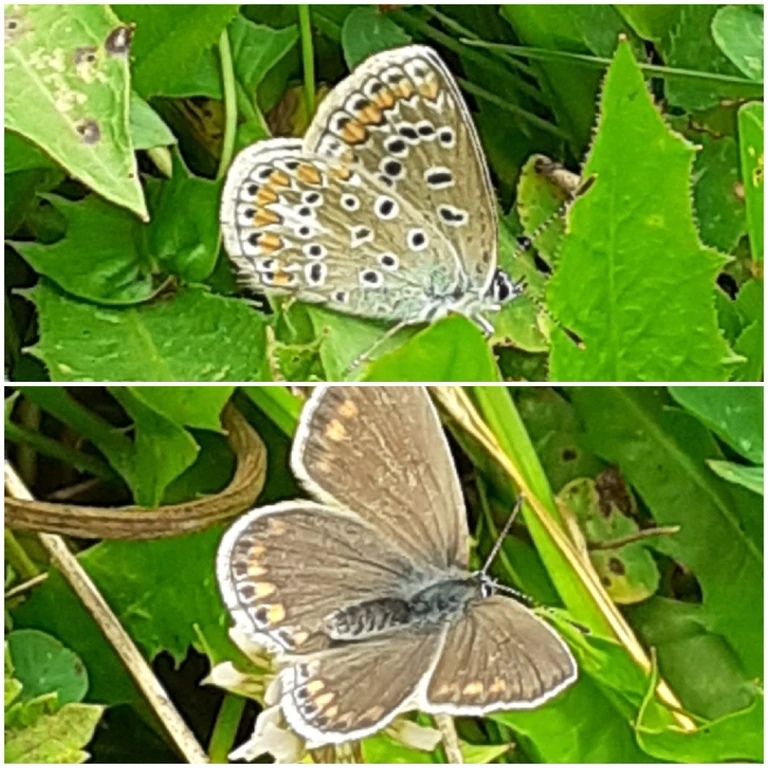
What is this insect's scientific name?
Polyommatus icarus
